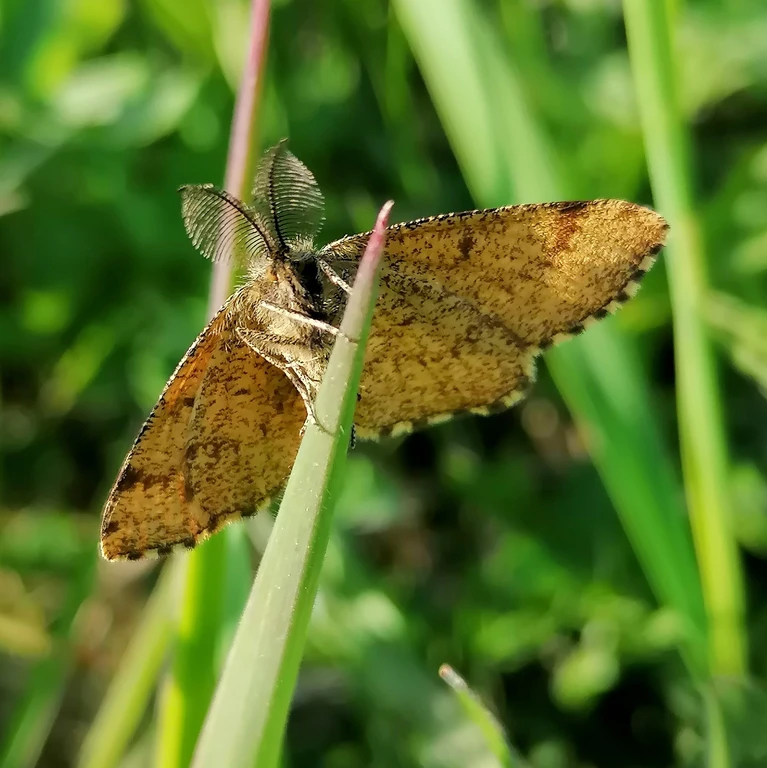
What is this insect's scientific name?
Ematurga atomaria
